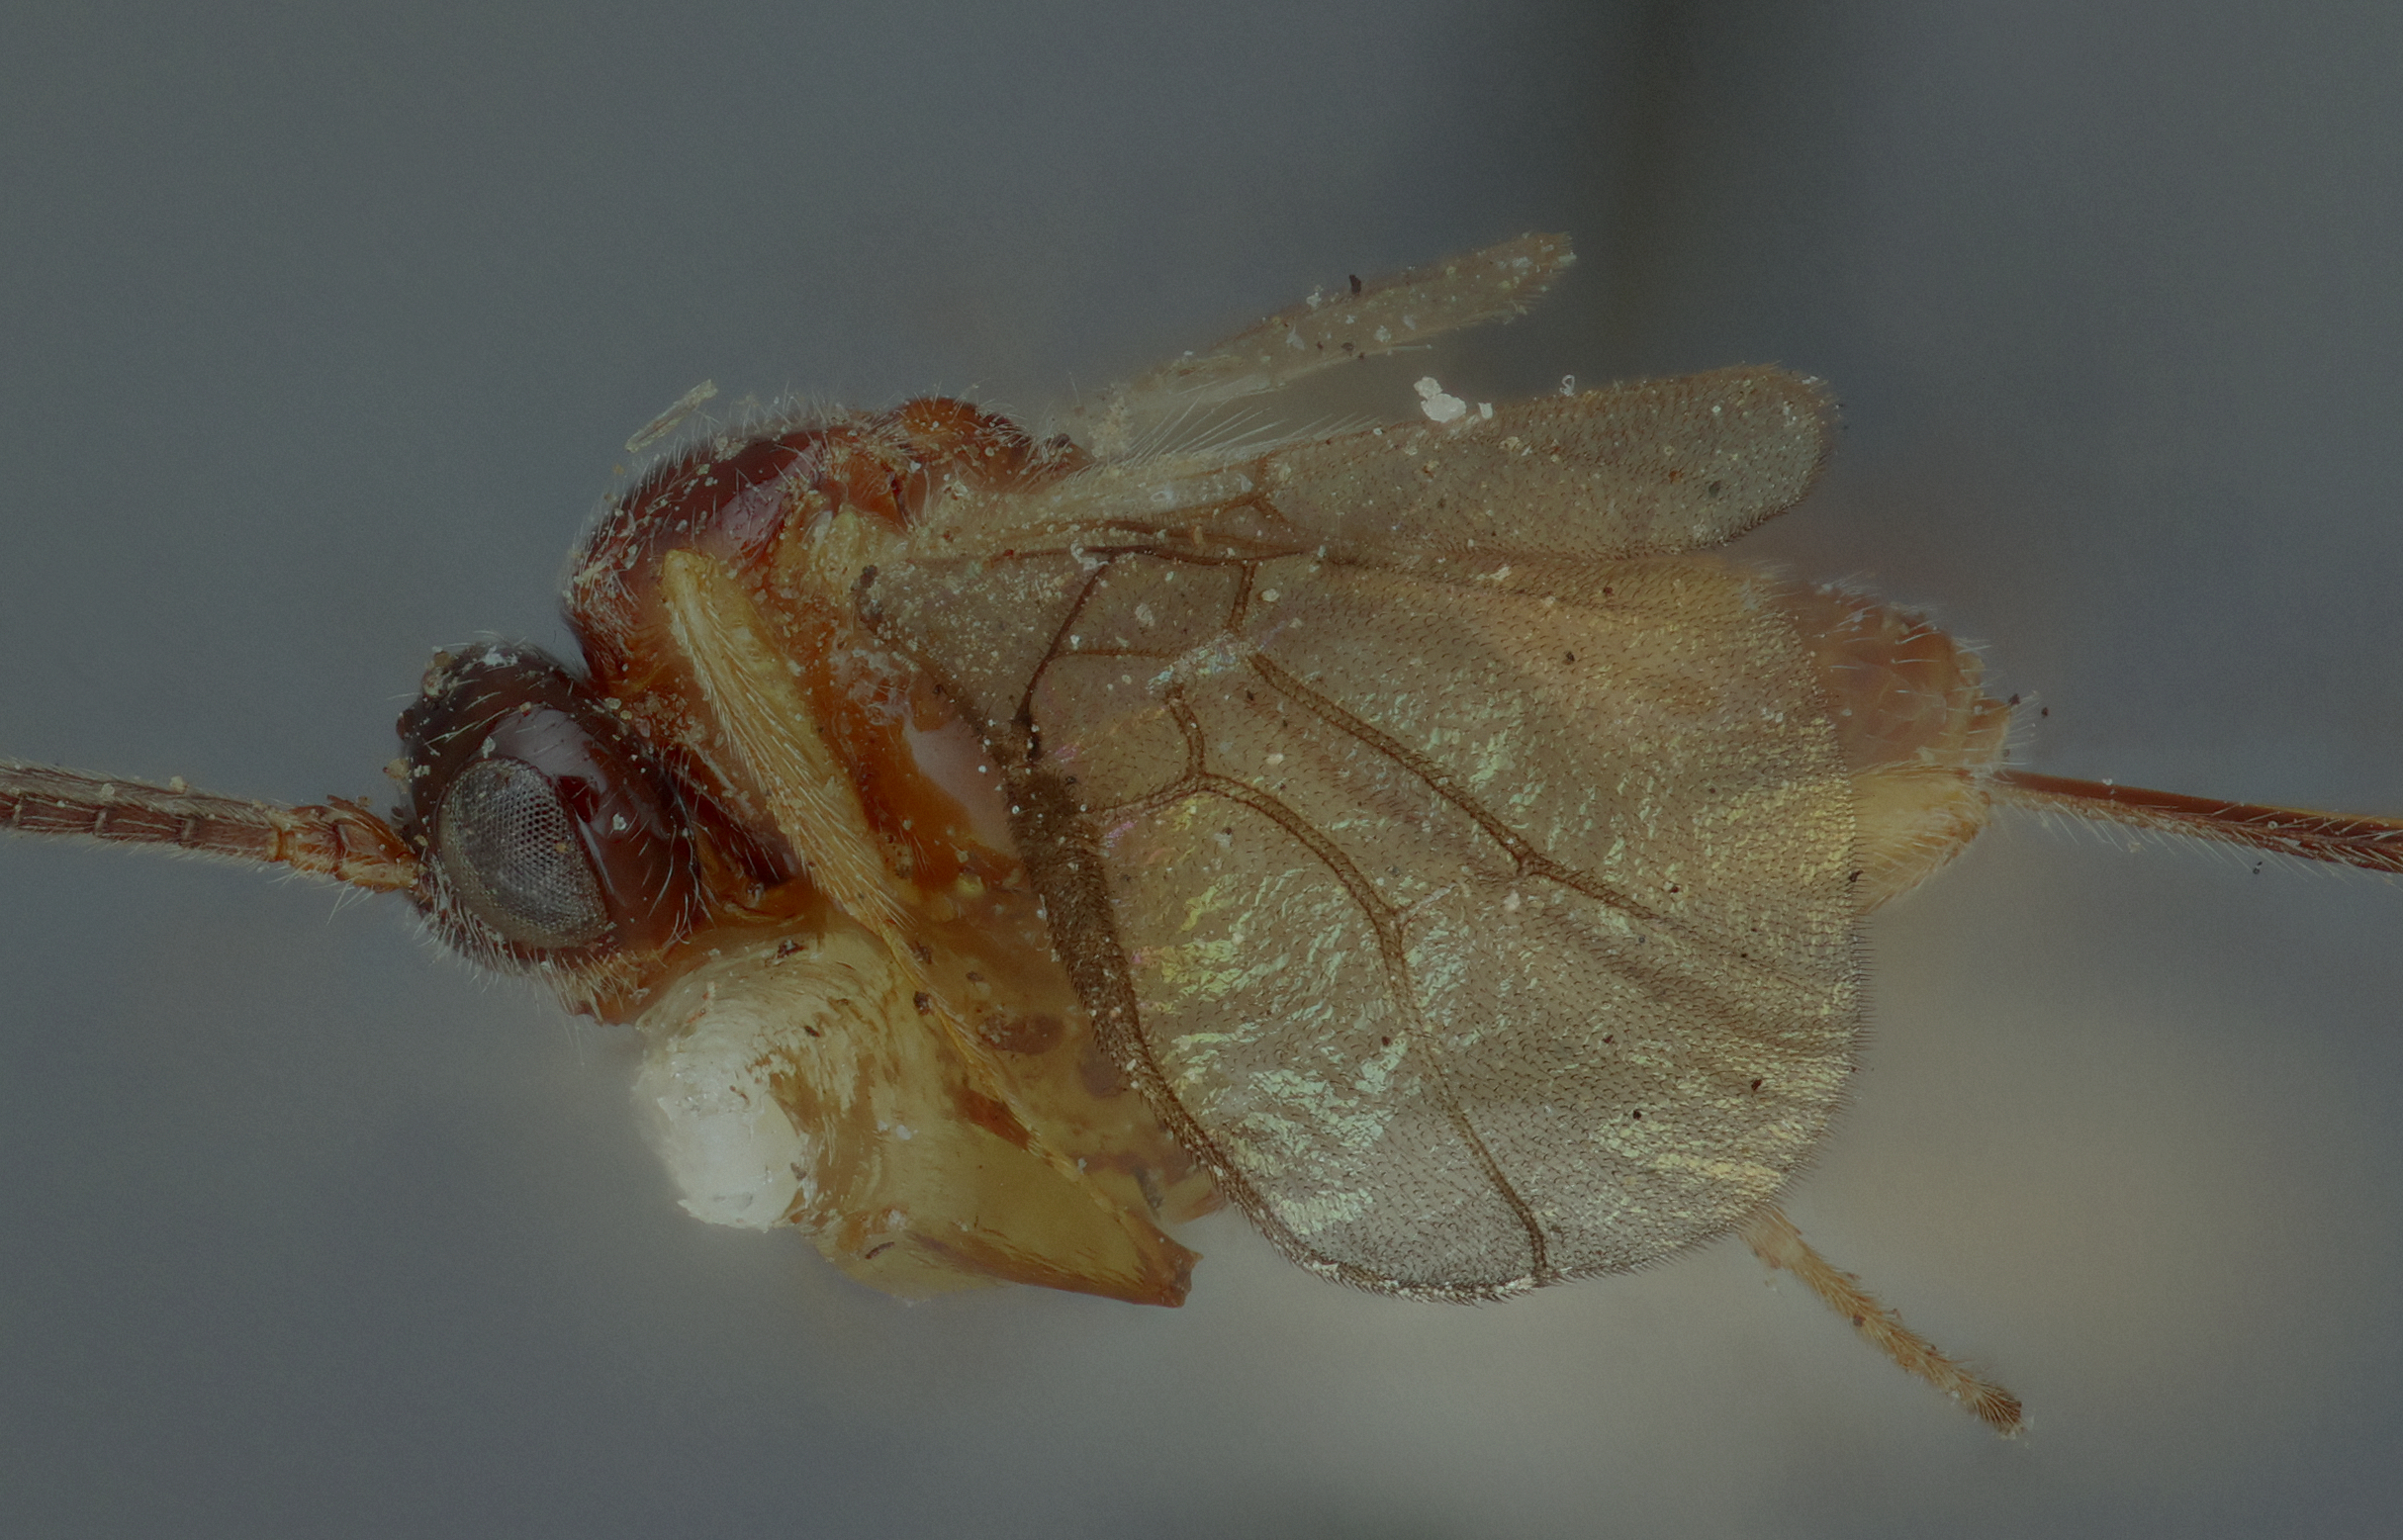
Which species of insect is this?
Opius downesi
